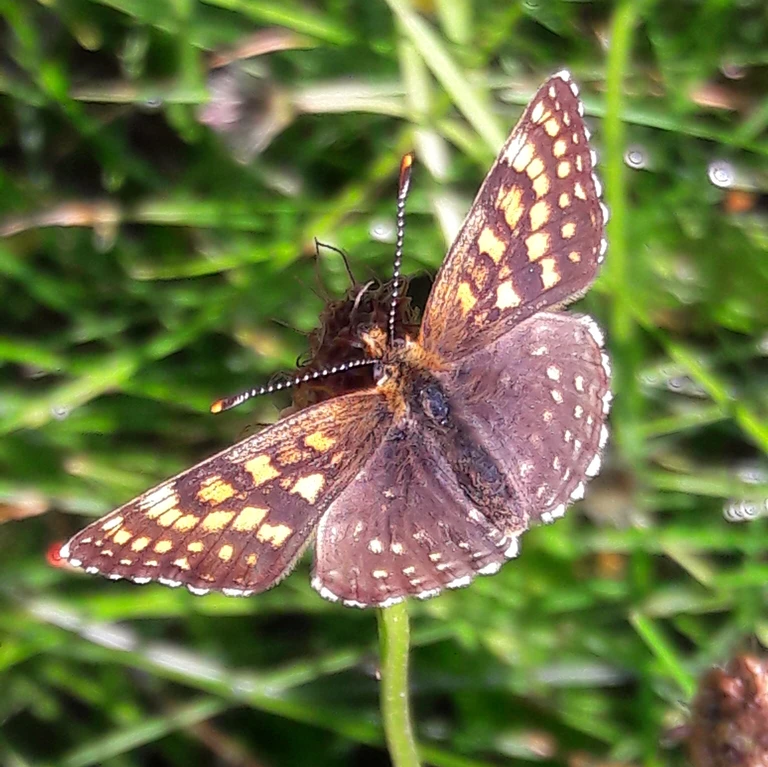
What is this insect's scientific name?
Melitaea diamina
